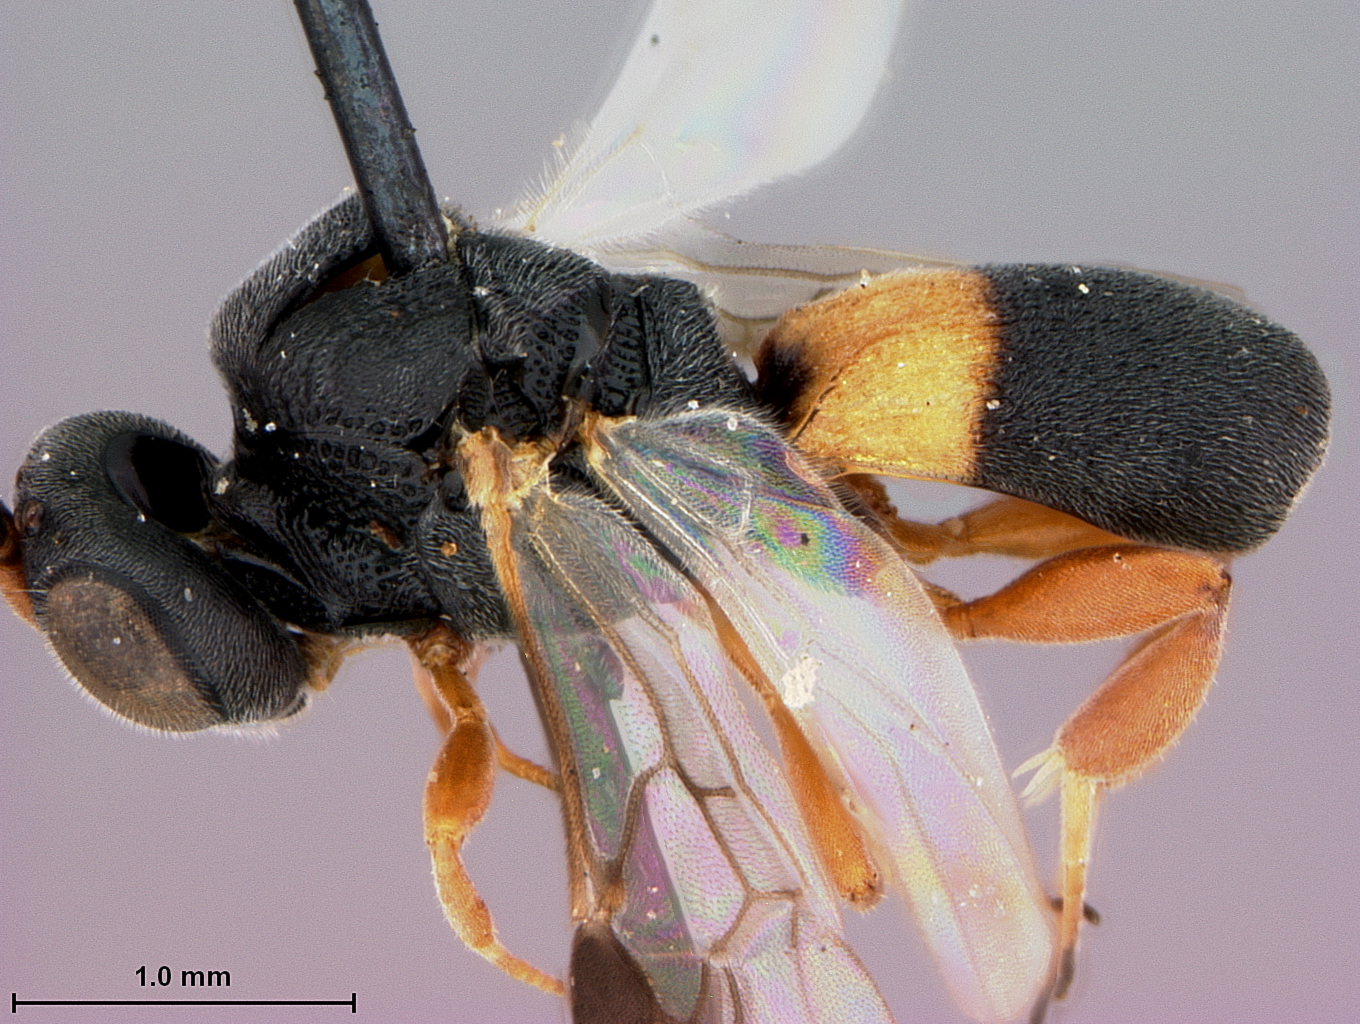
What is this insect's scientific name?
Chelonus audeodiae
